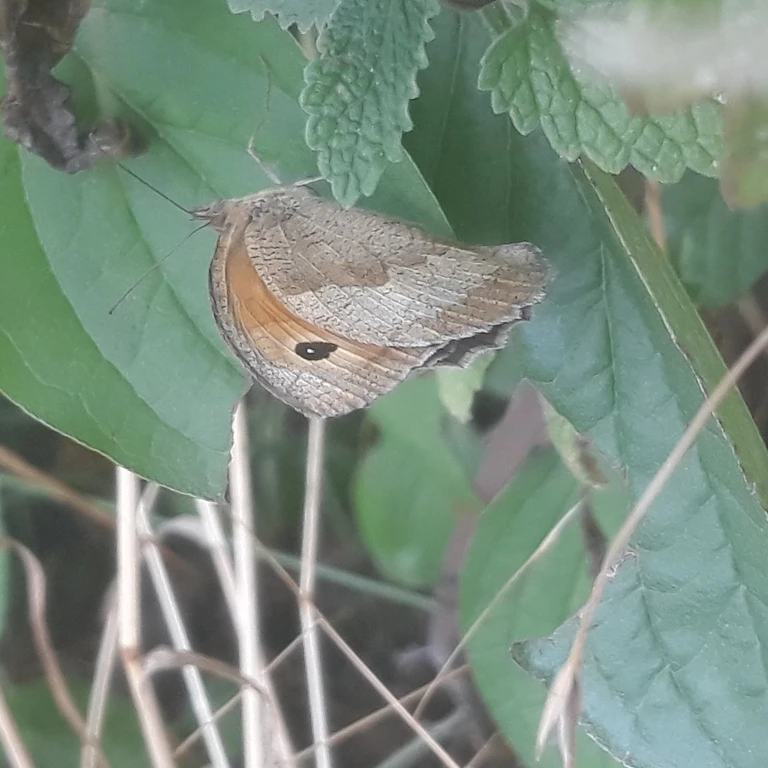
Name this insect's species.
Maniola jurtina
